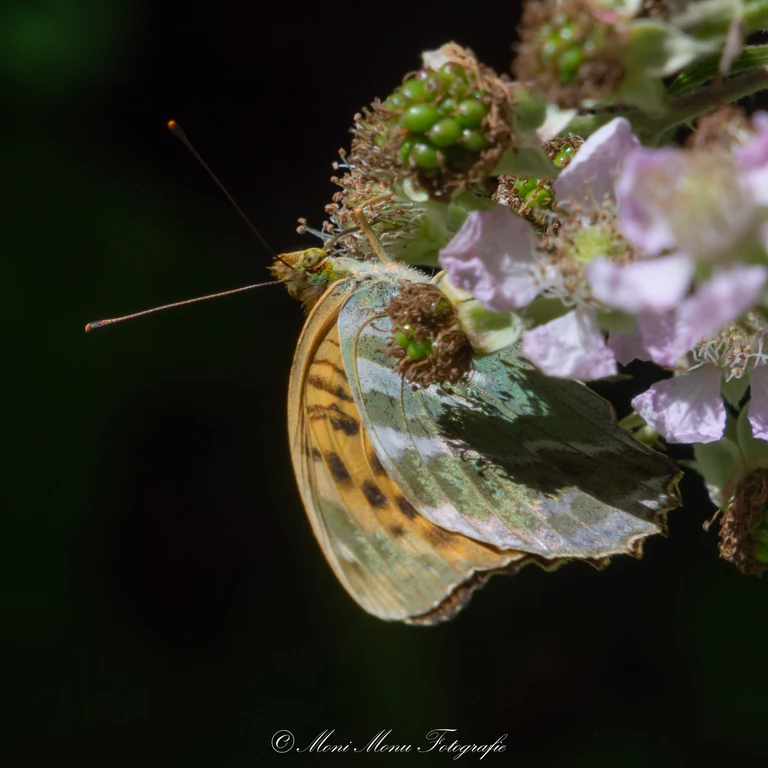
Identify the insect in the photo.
Argynnis paphia
